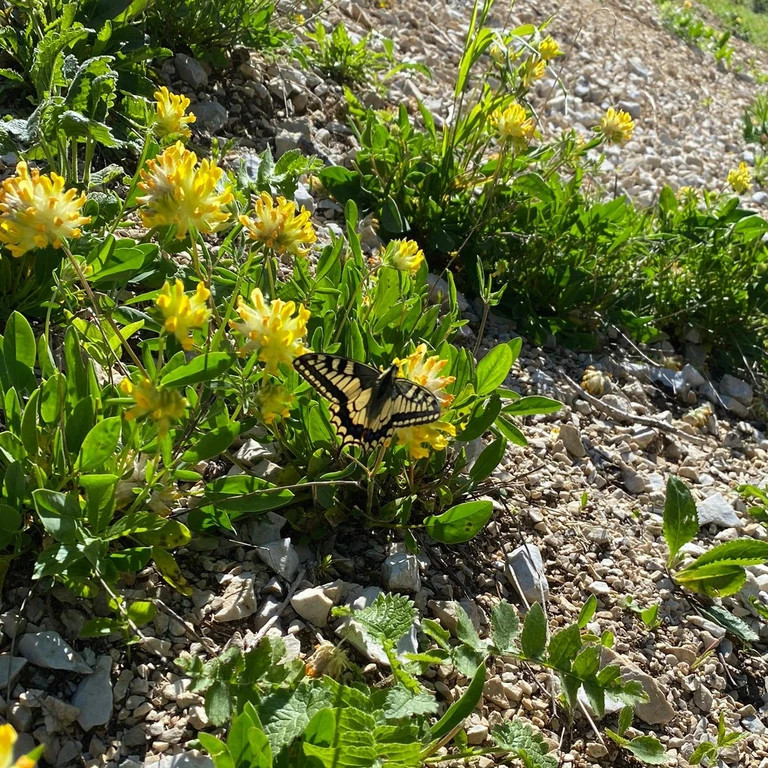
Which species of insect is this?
Papilio machaon
